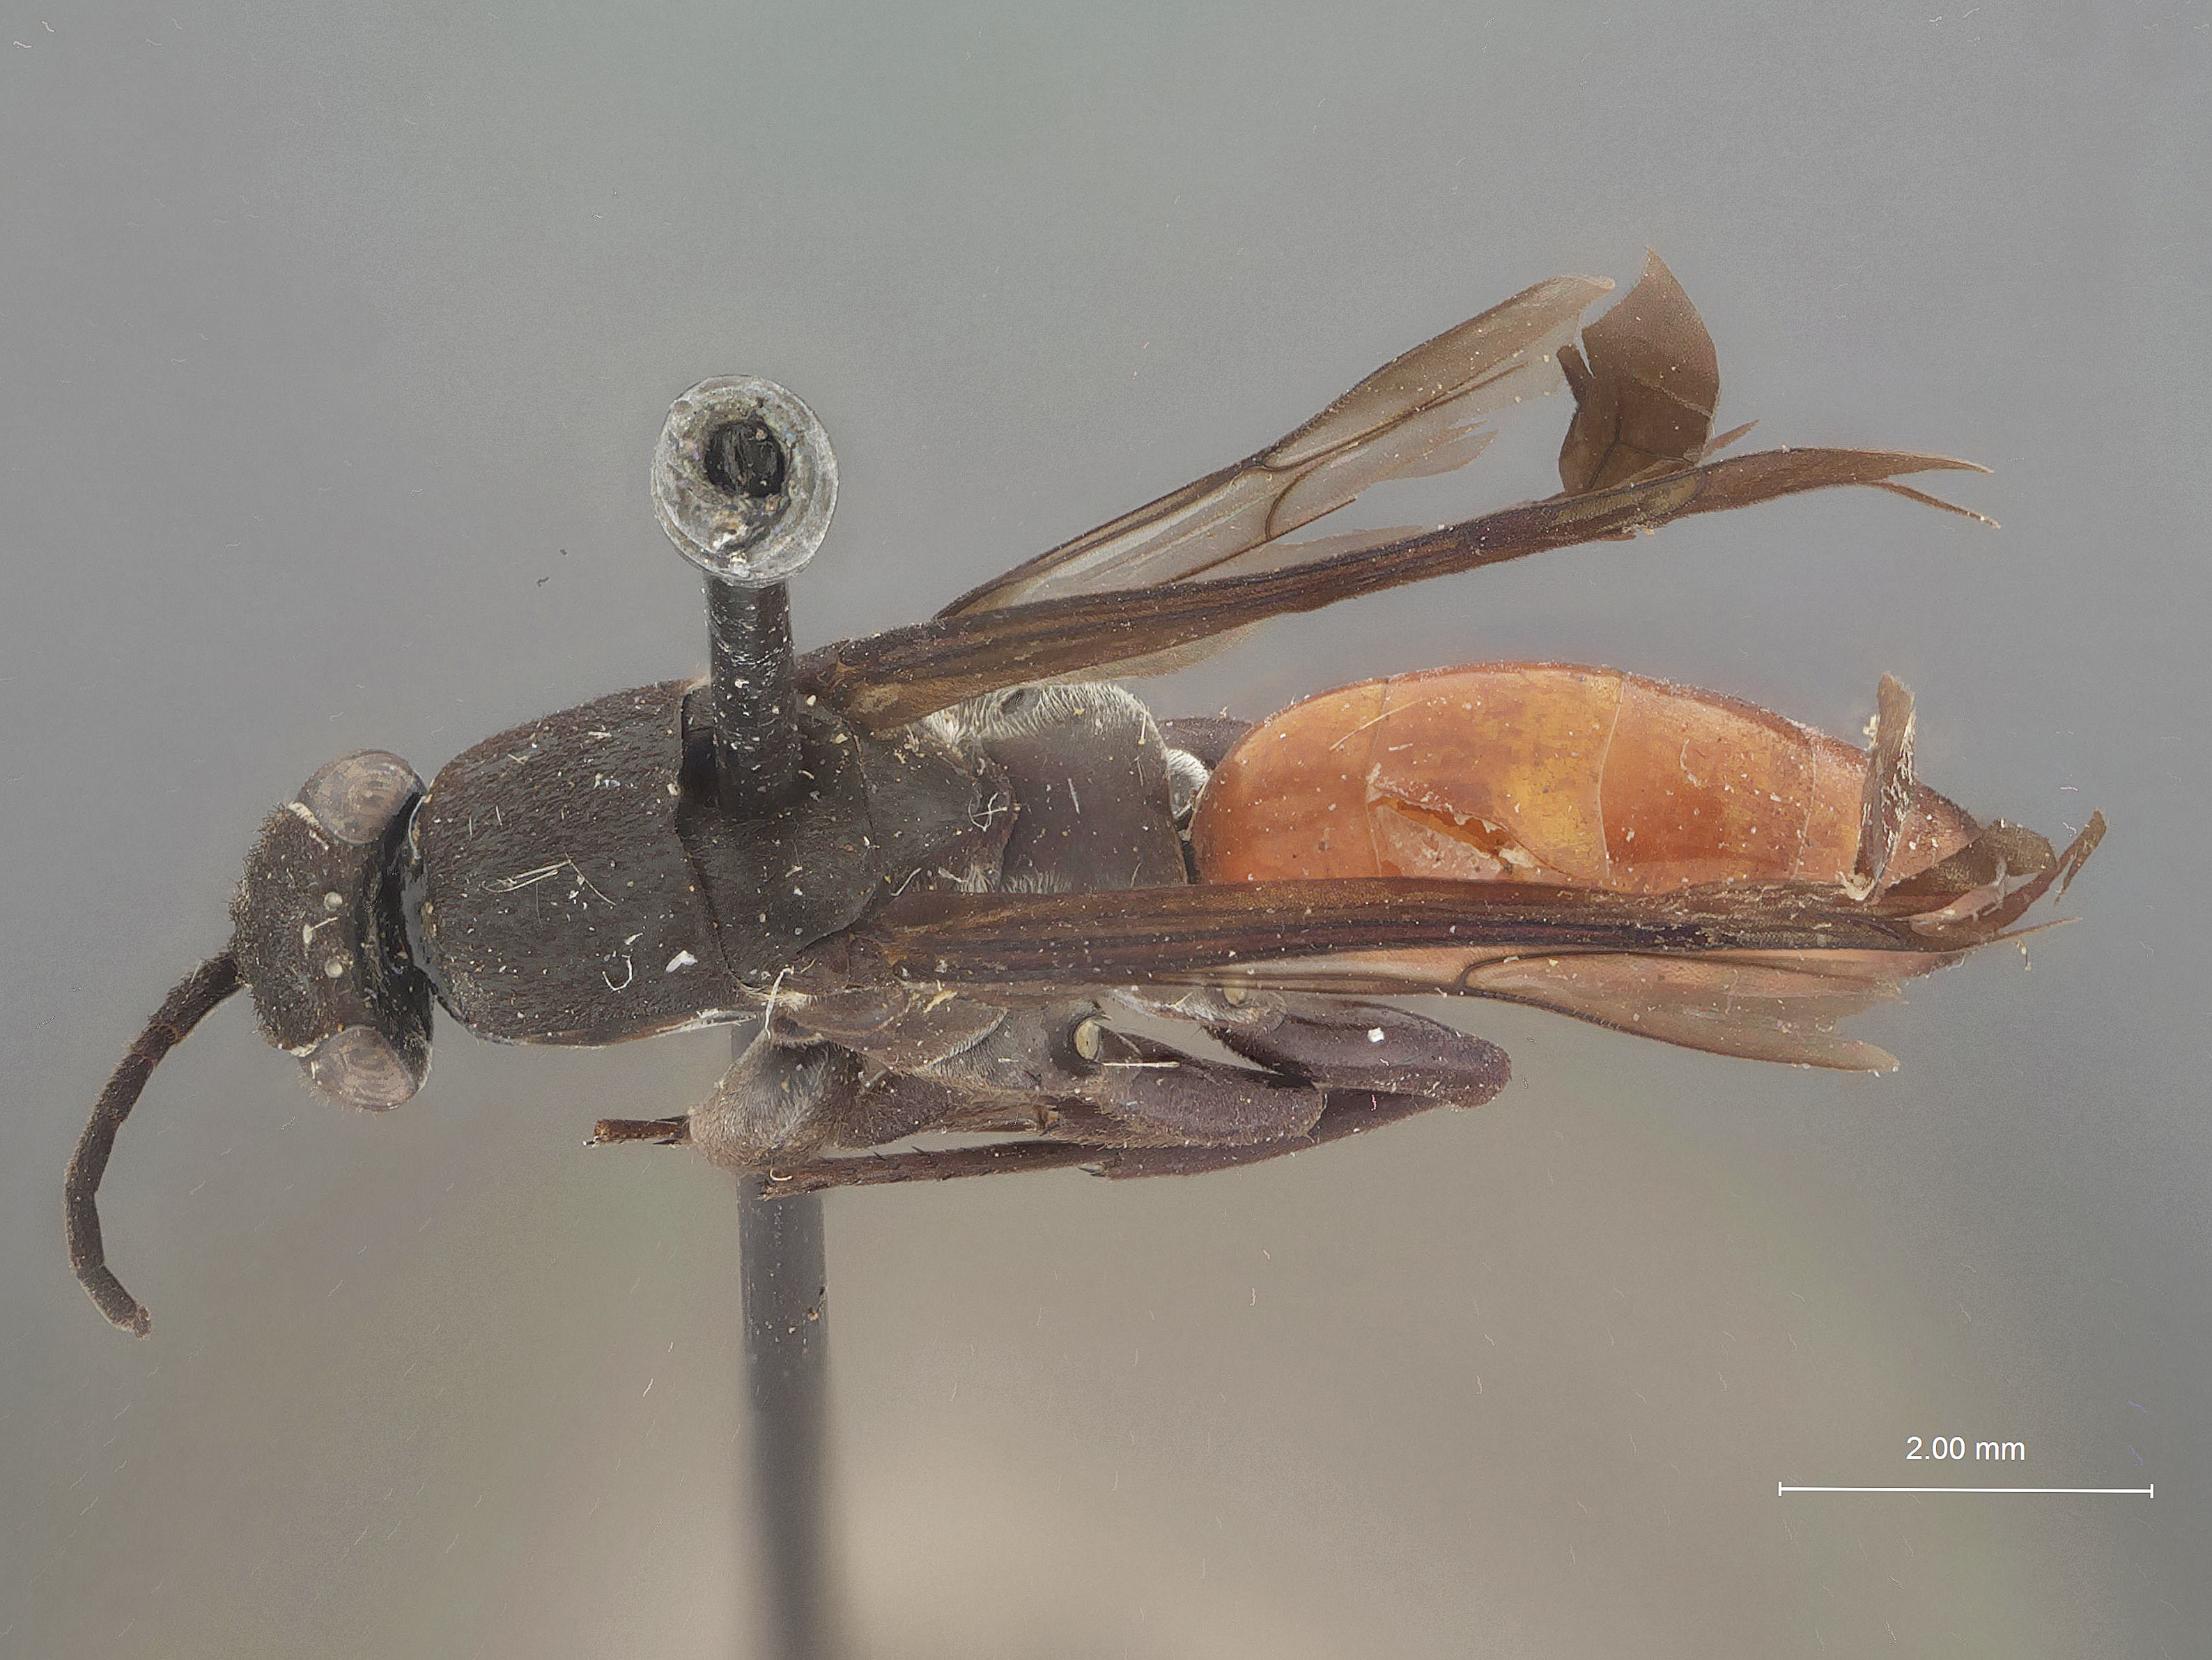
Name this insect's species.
Notoplaniceps prolixa
